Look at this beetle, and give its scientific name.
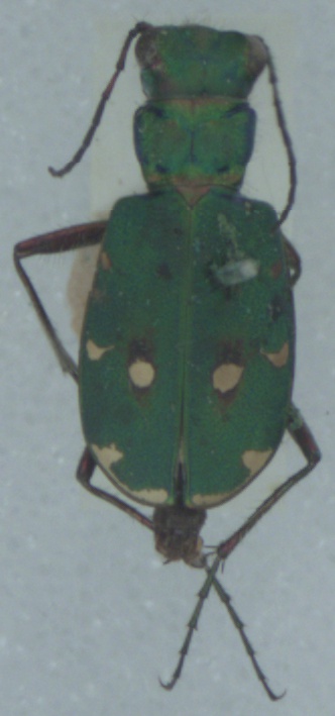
Cicindela campestris
